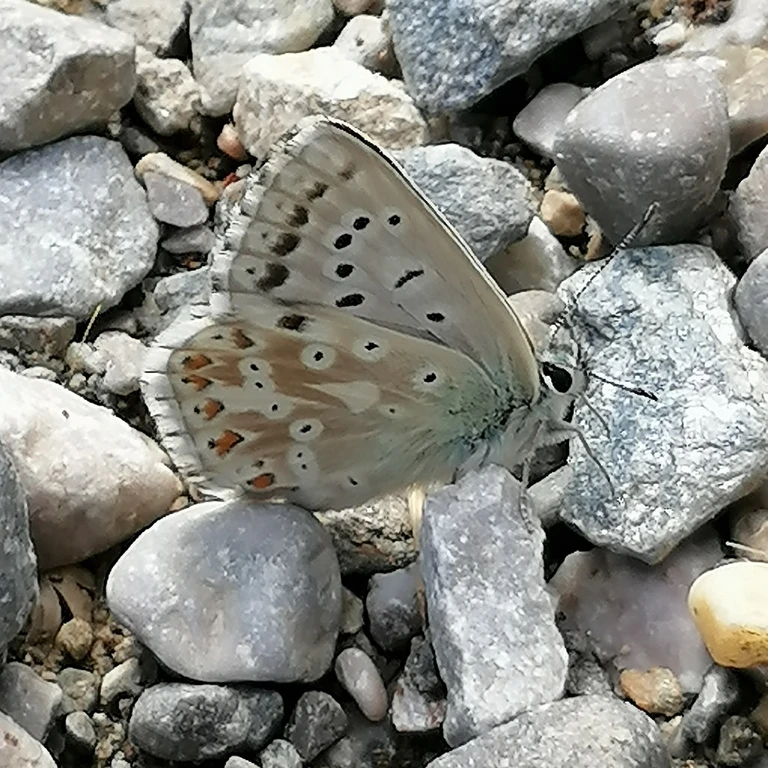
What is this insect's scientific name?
Lysandra coridon
